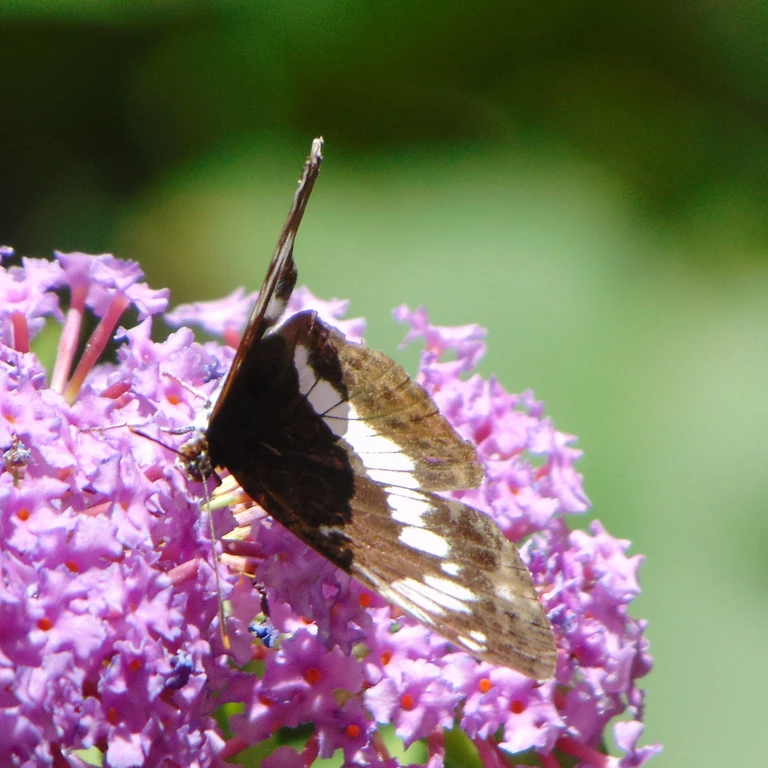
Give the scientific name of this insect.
Limenitis camilla (also Ladoga camilla)
